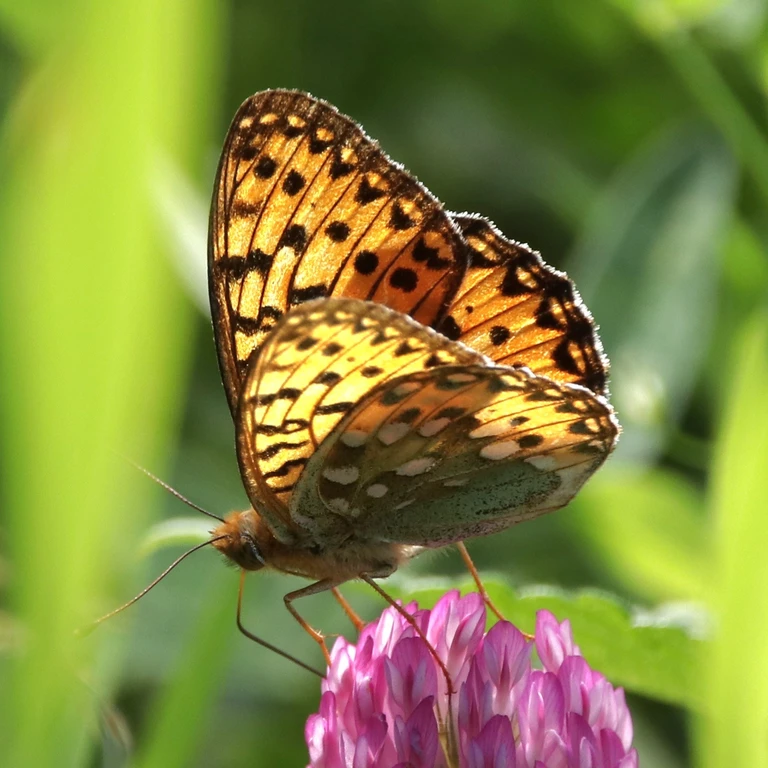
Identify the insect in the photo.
Speyeria aglaja
